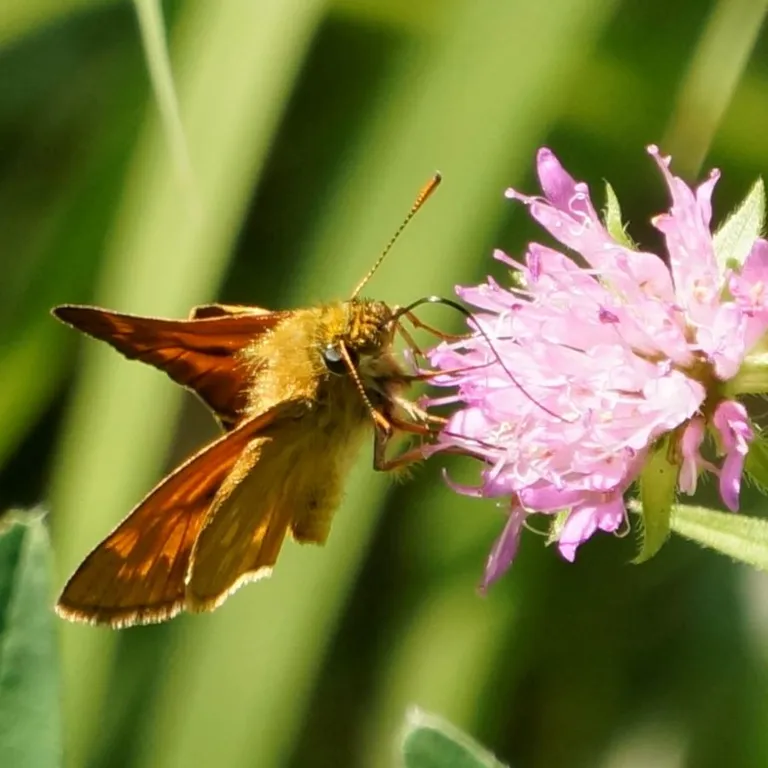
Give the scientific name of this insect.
Ochlodes sylvanus (also Ochlodes venata)
